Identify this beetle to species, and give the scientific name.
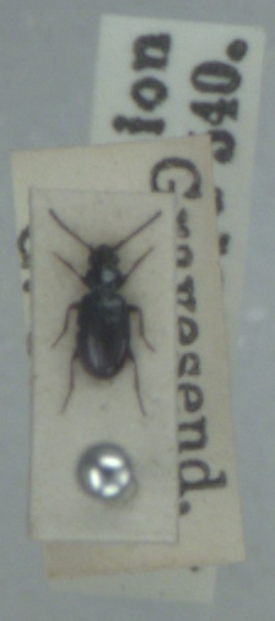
Bembidion minimum
